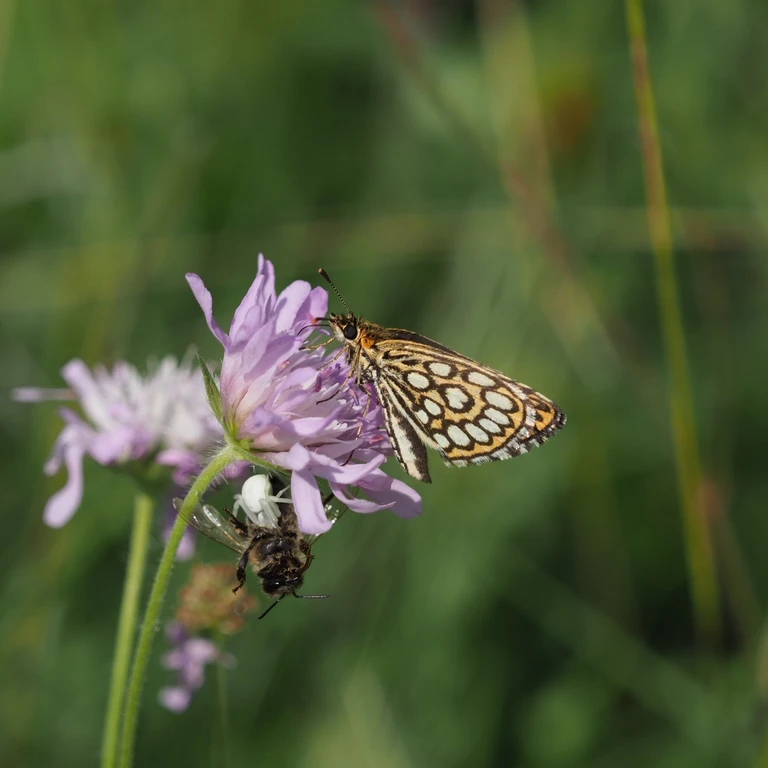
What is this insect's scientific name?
Heteropterus morpheus
